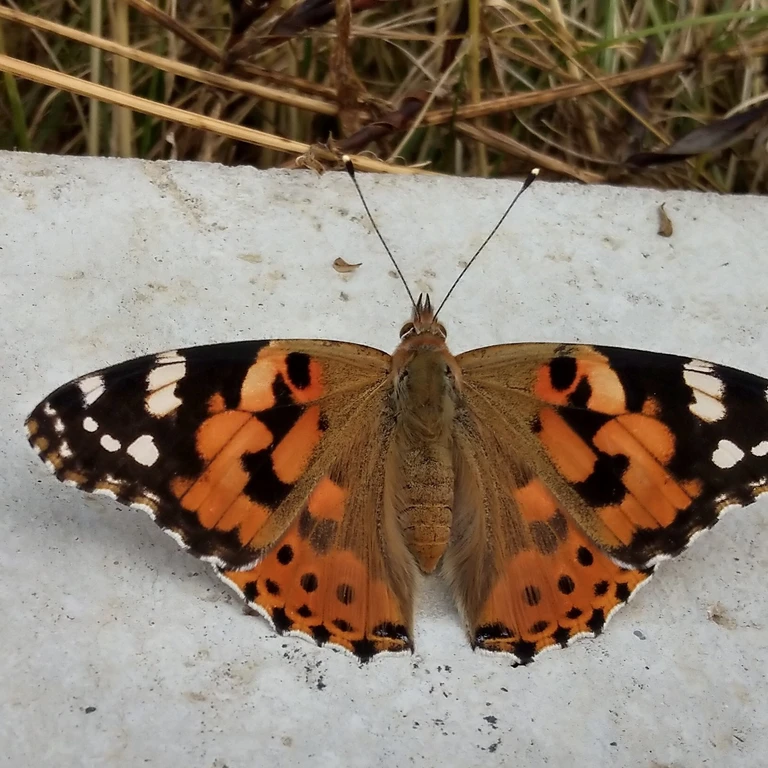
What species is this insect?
Vanessa cardui
